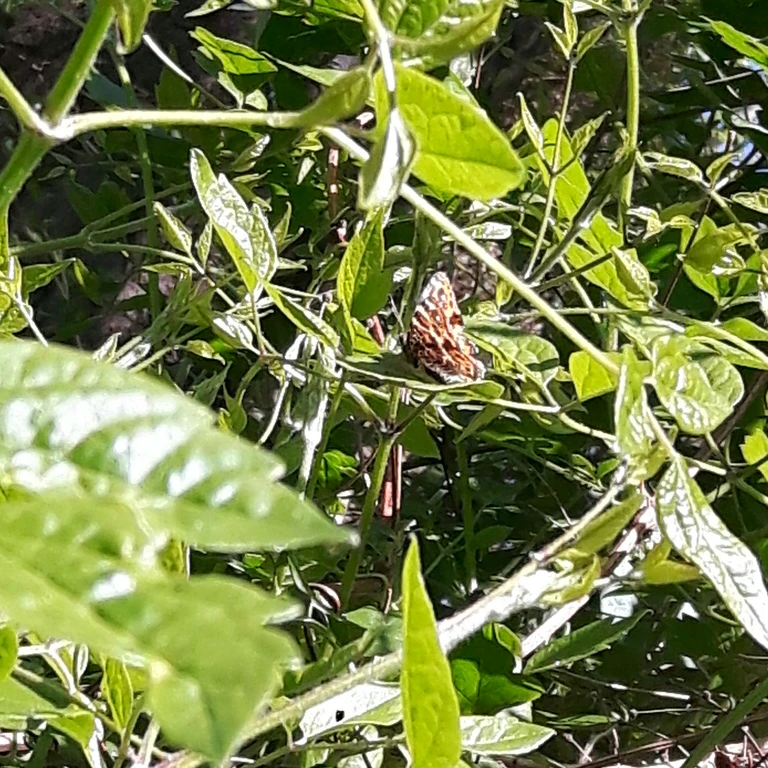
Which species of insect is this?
Araschnia levana
